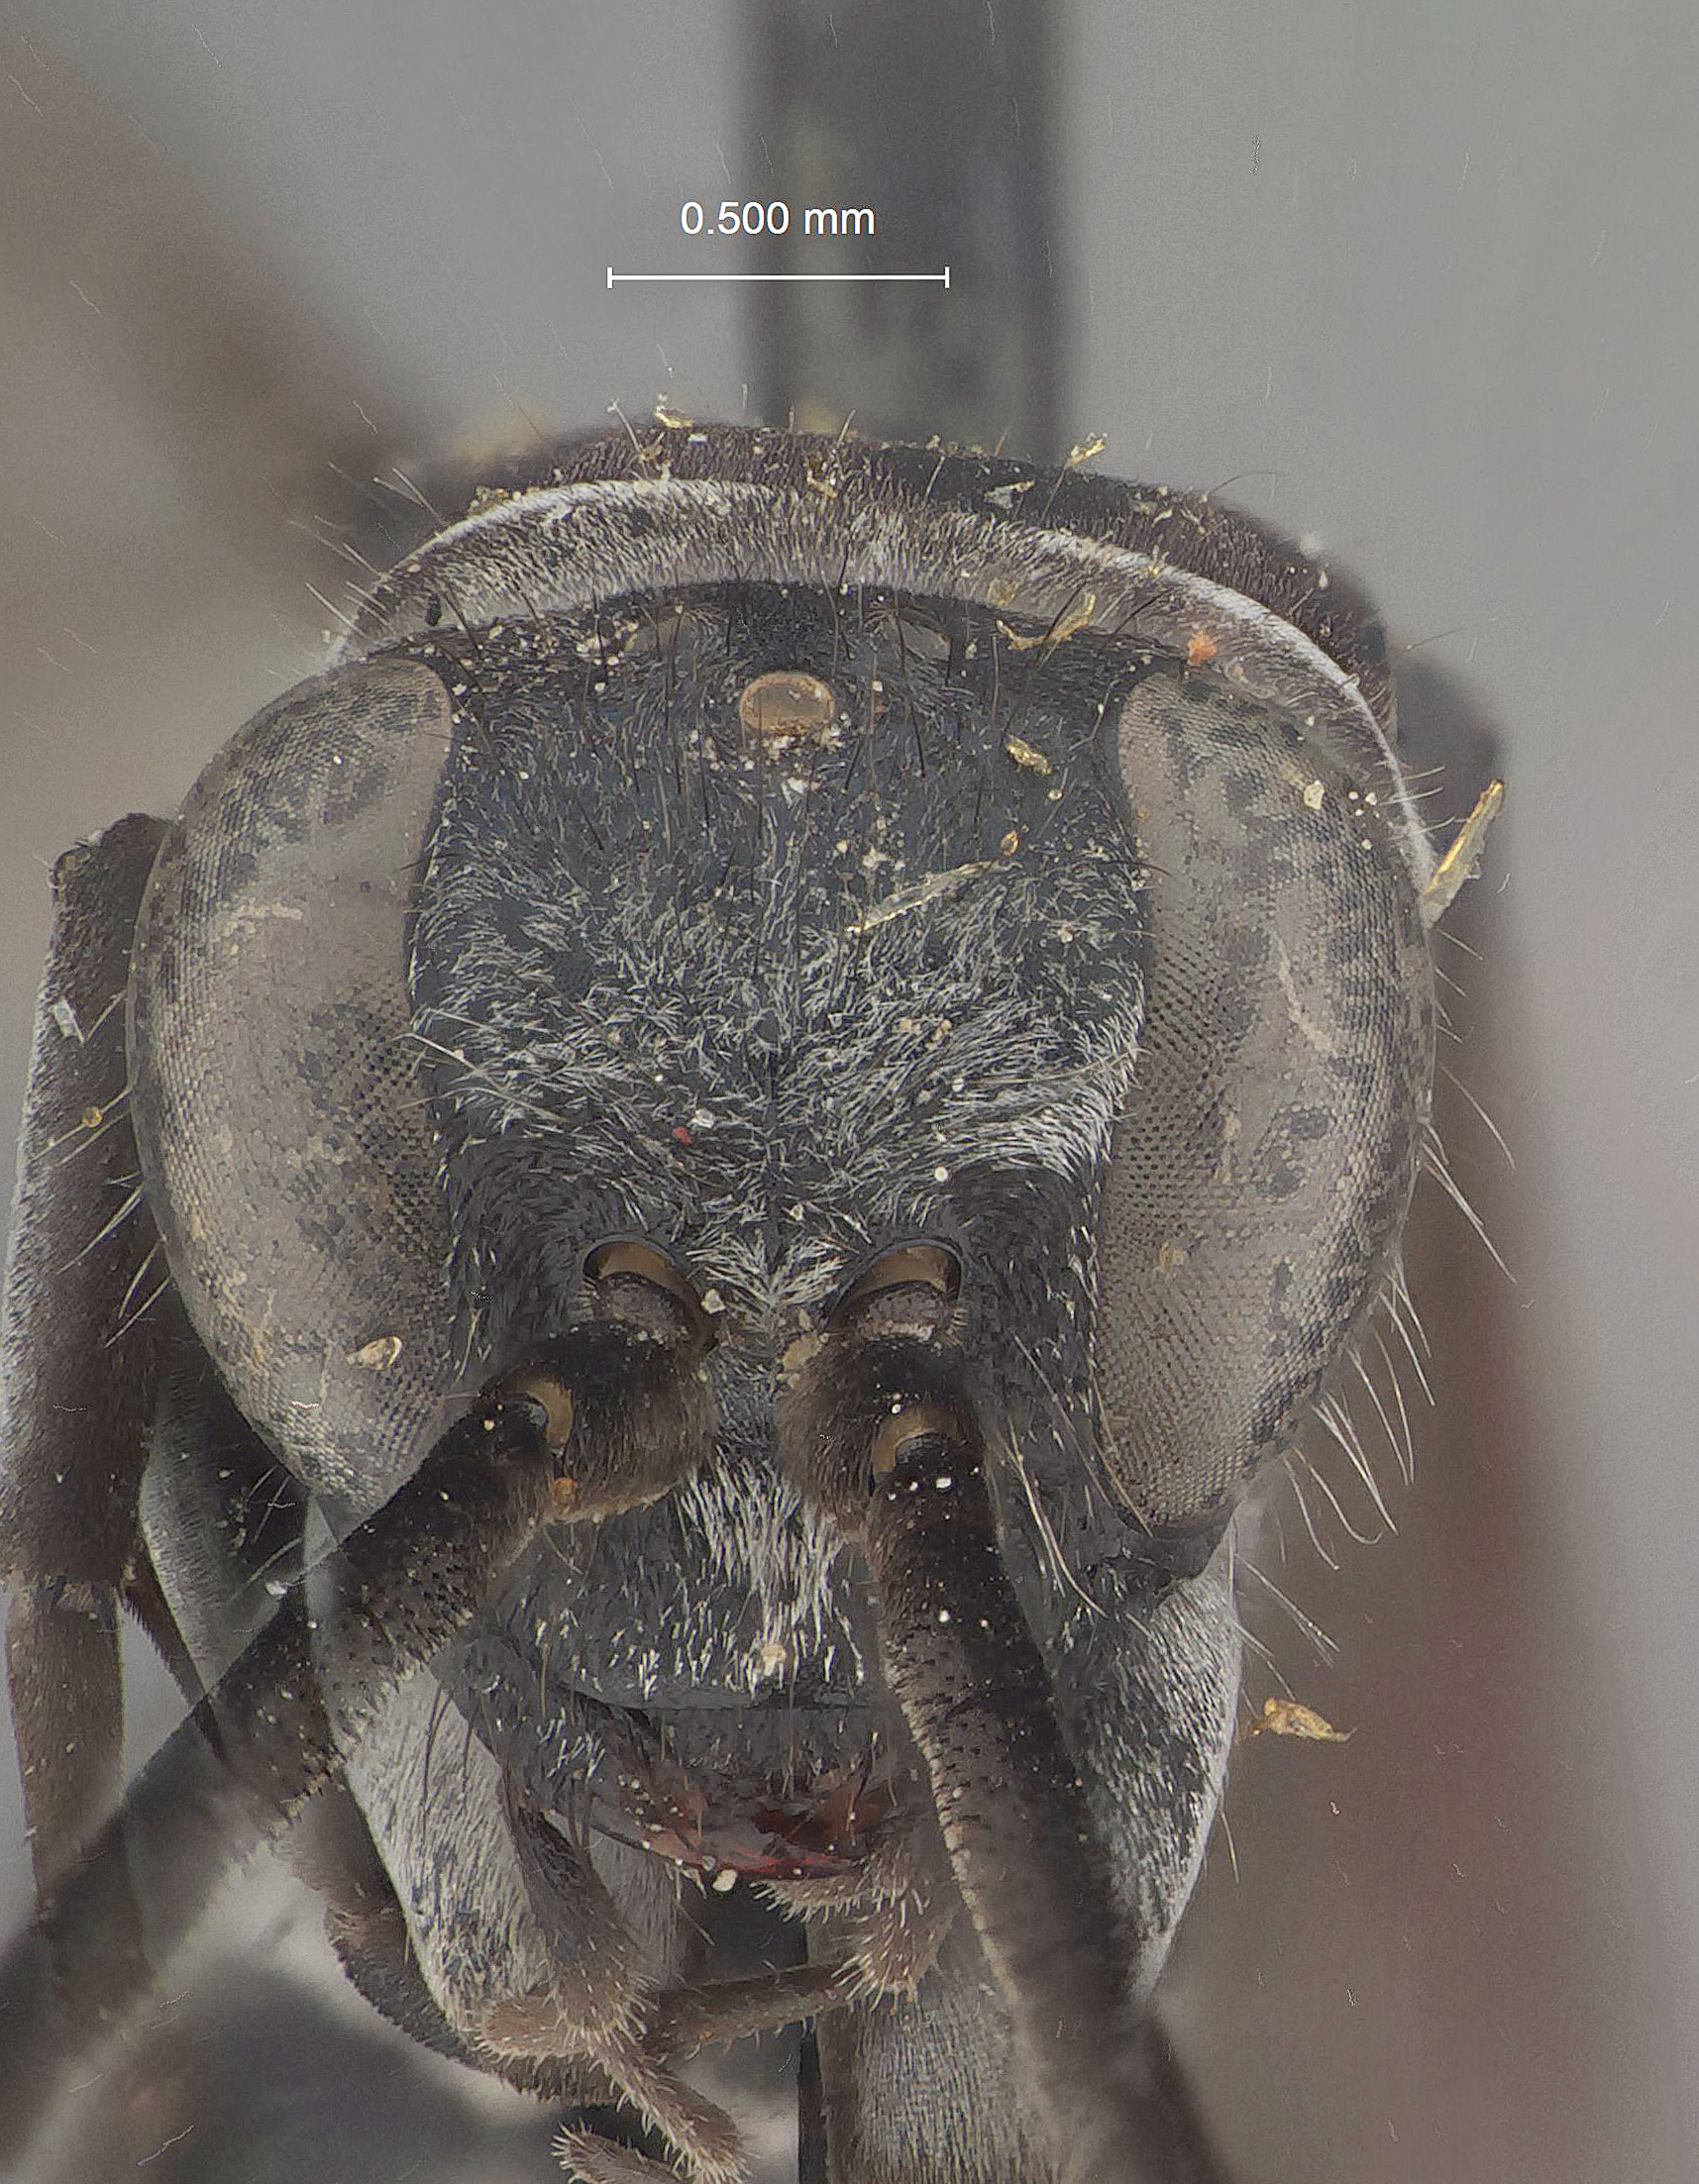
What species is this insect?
Pompilus solonus
